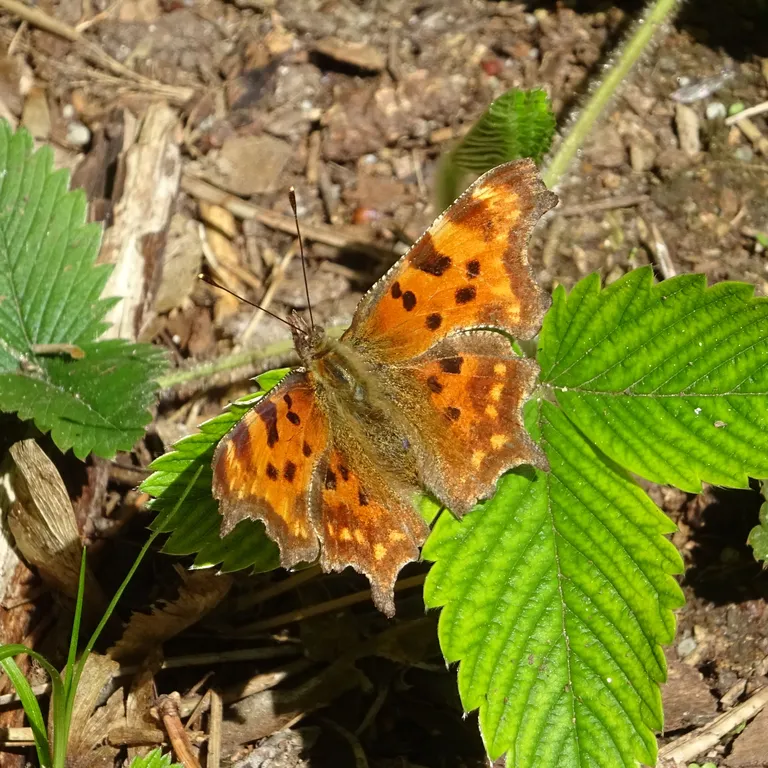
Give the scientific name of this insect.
Polygonia c-album
